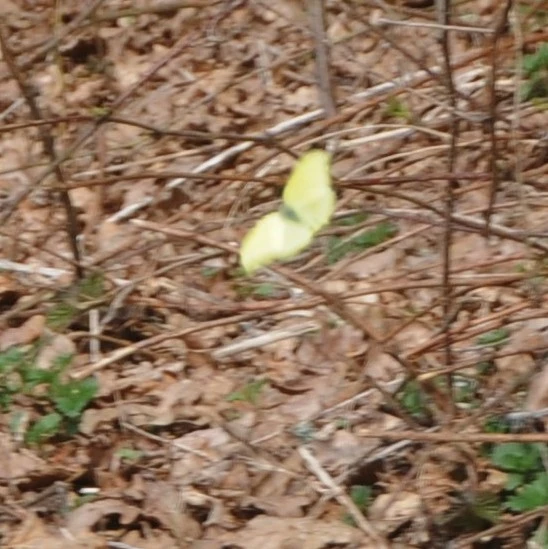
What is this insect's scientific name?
Gonepteryx rhamni
